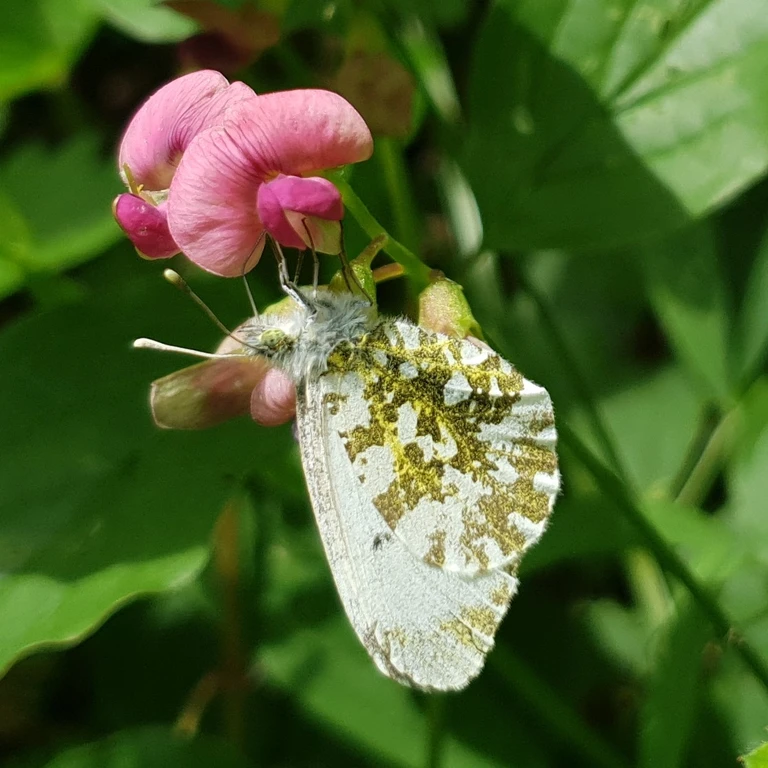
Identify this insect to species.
Anthocharis cardamines
